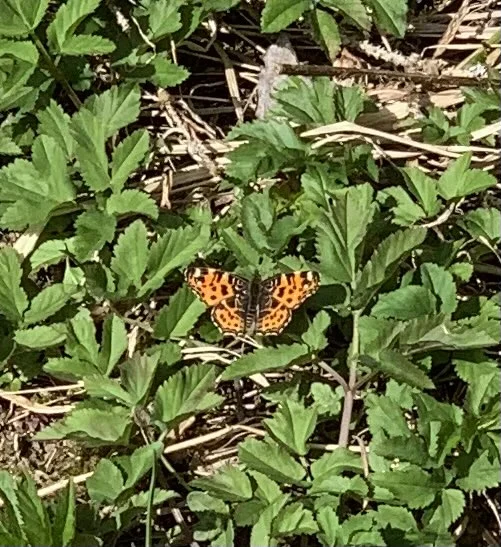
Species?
Araschnia levana
